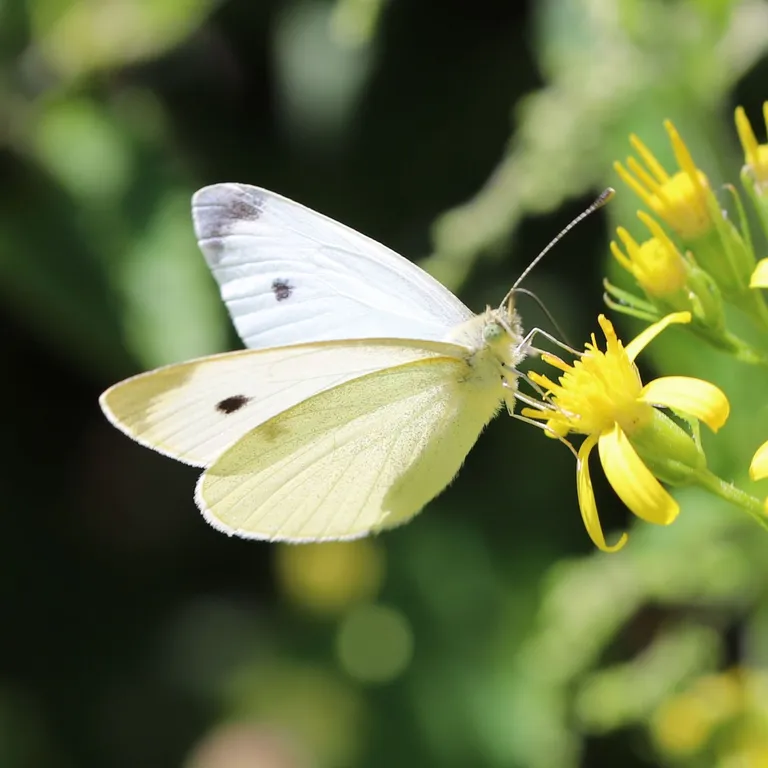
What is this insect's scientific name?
Pieris rapae
